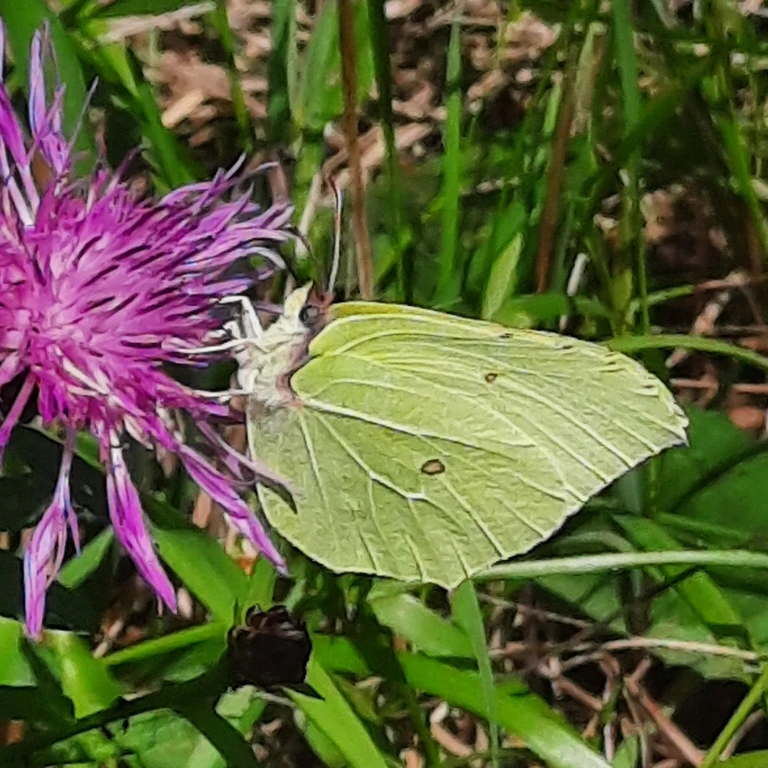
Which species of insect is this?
Gonepteryx rhamni
